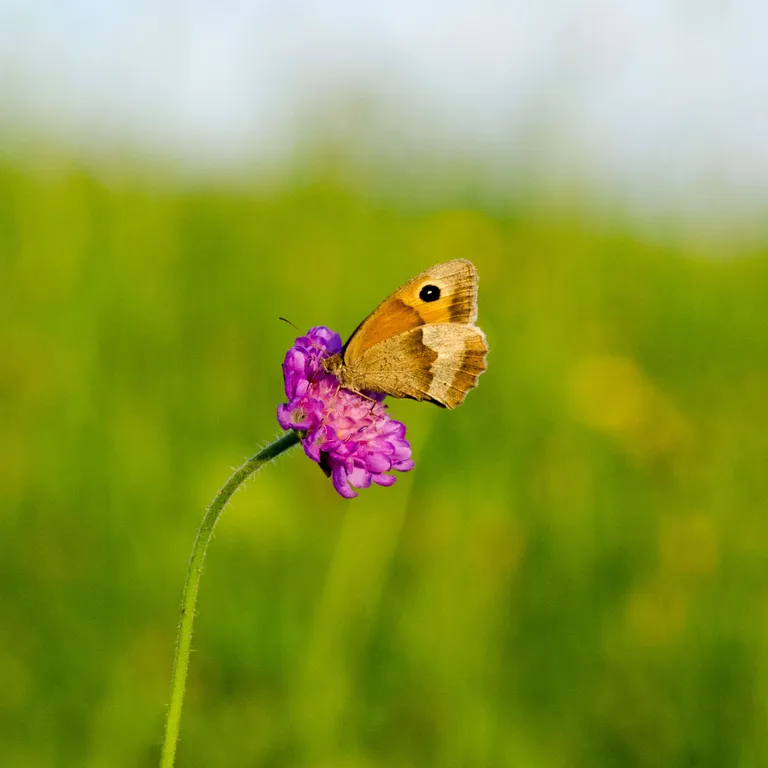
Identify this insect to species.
Maniola jurtina
